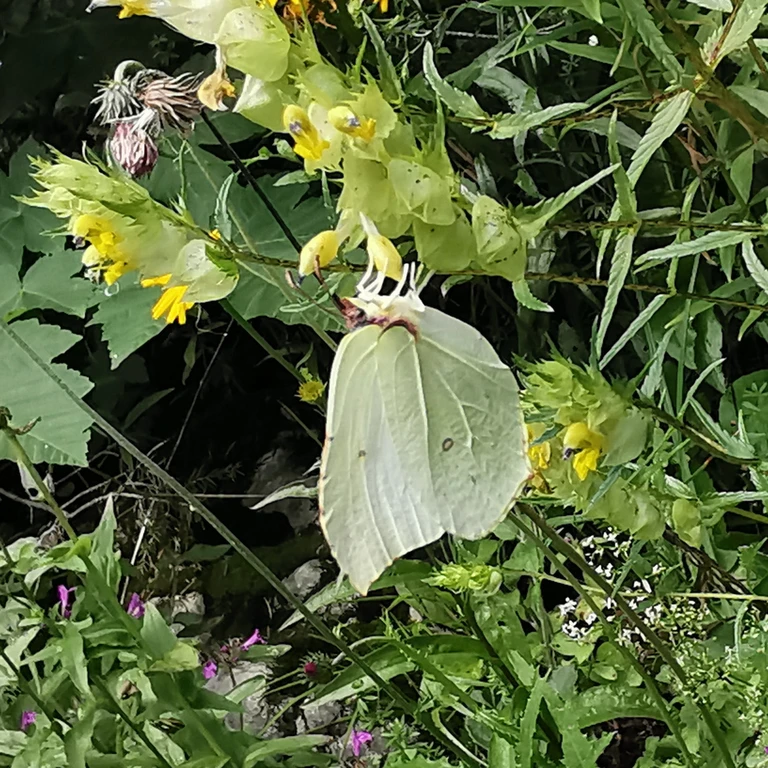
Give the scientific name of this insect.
Gonepteryx rhamni
